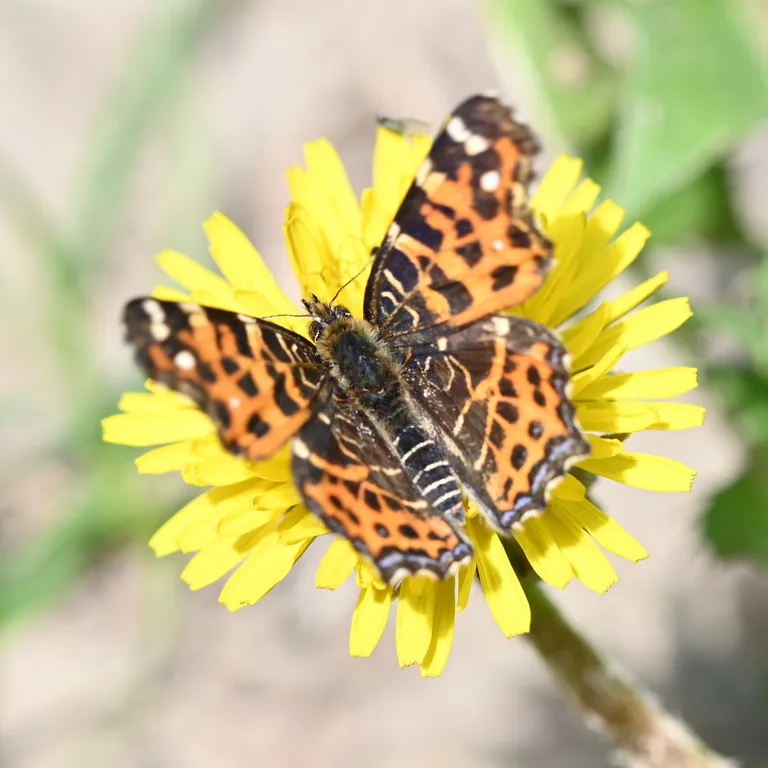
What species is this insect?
Araschnia levana
